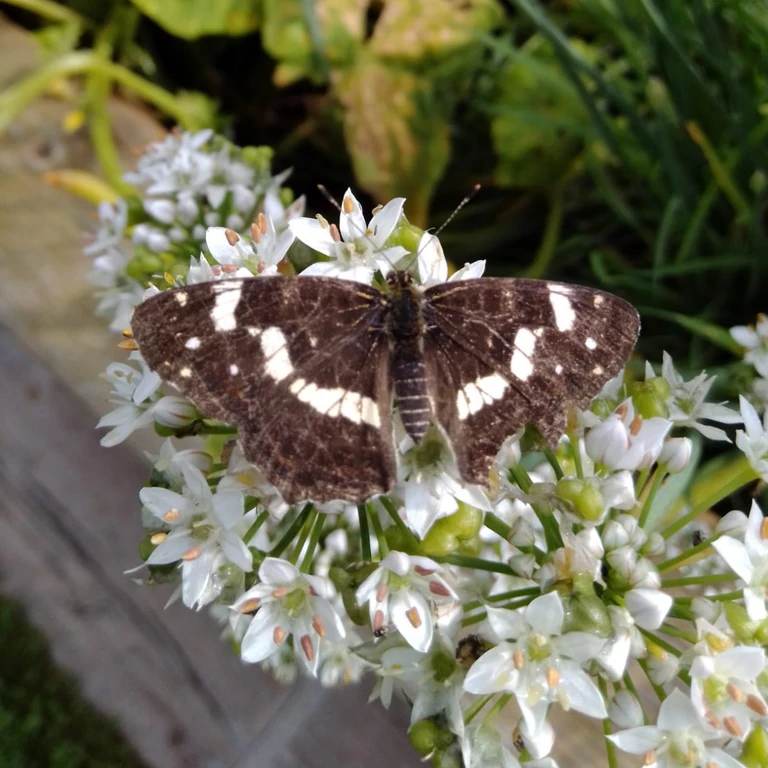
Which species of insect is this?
Araschnia levana
